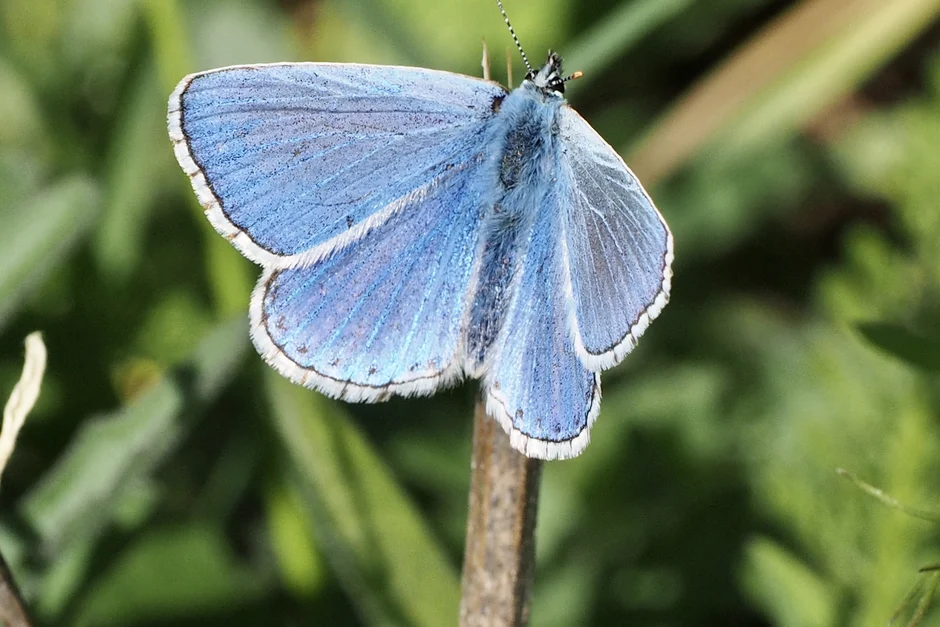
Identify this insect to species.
Lysandra bellargus
